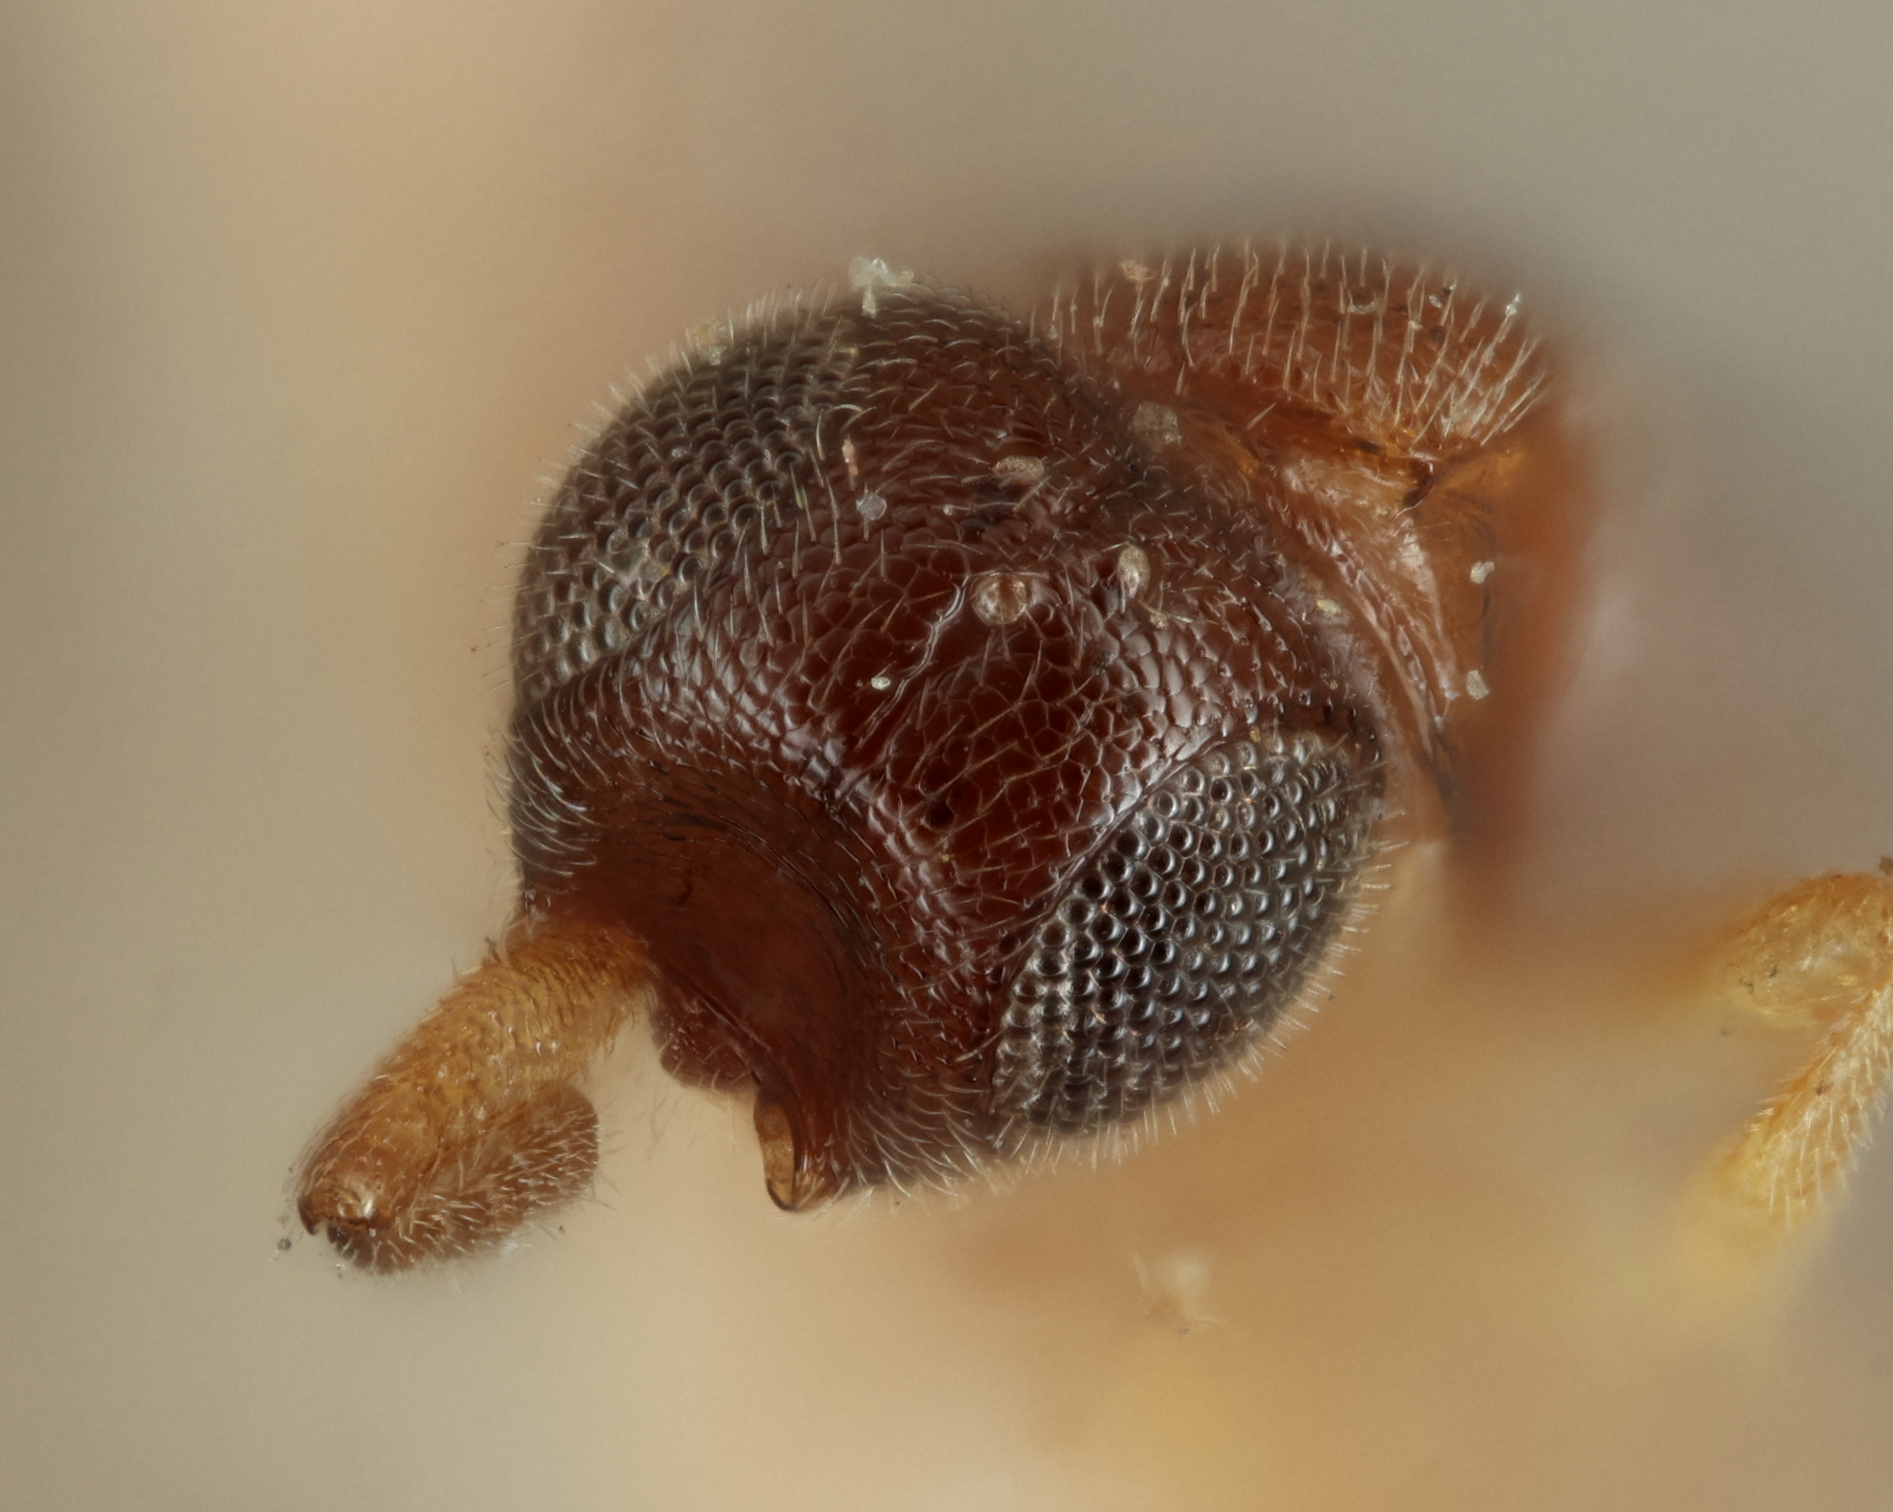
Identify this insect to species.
Ceraphron auripes
